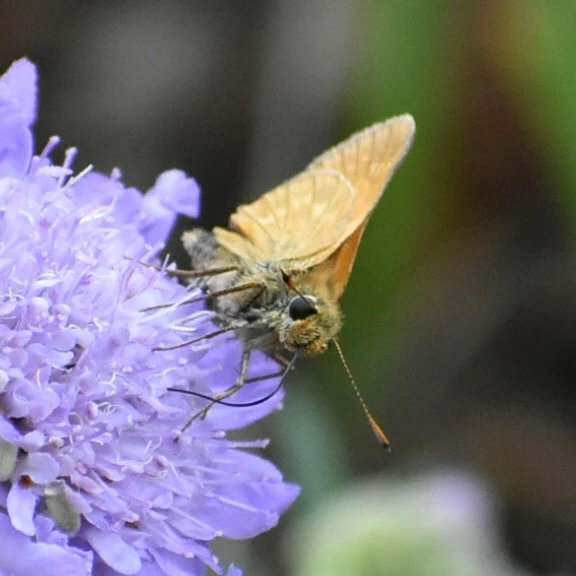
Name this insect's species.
Ochlodes sylvanus (also Ochlodes venata)
